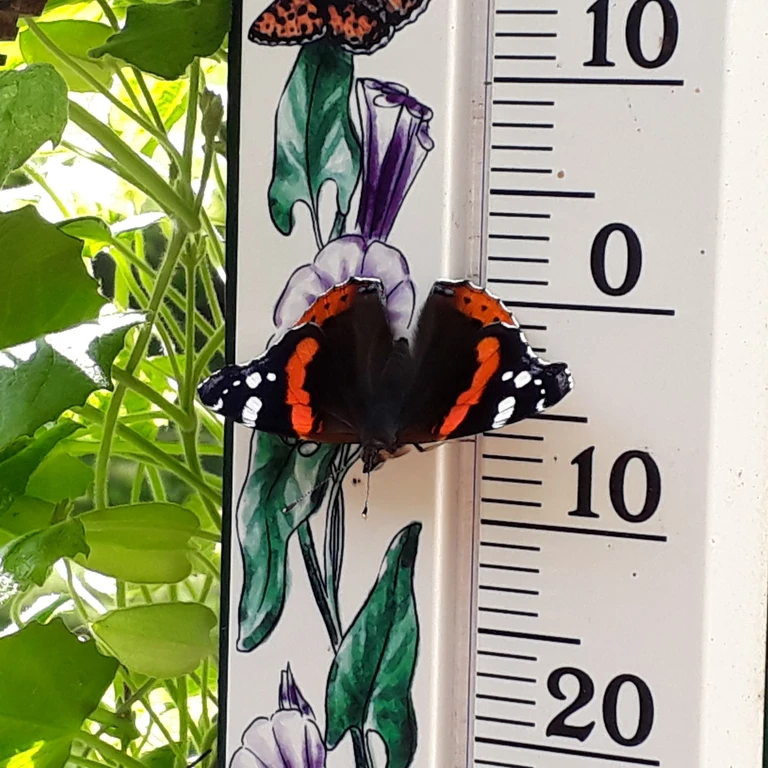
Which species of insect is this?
Vanessa atalanta
